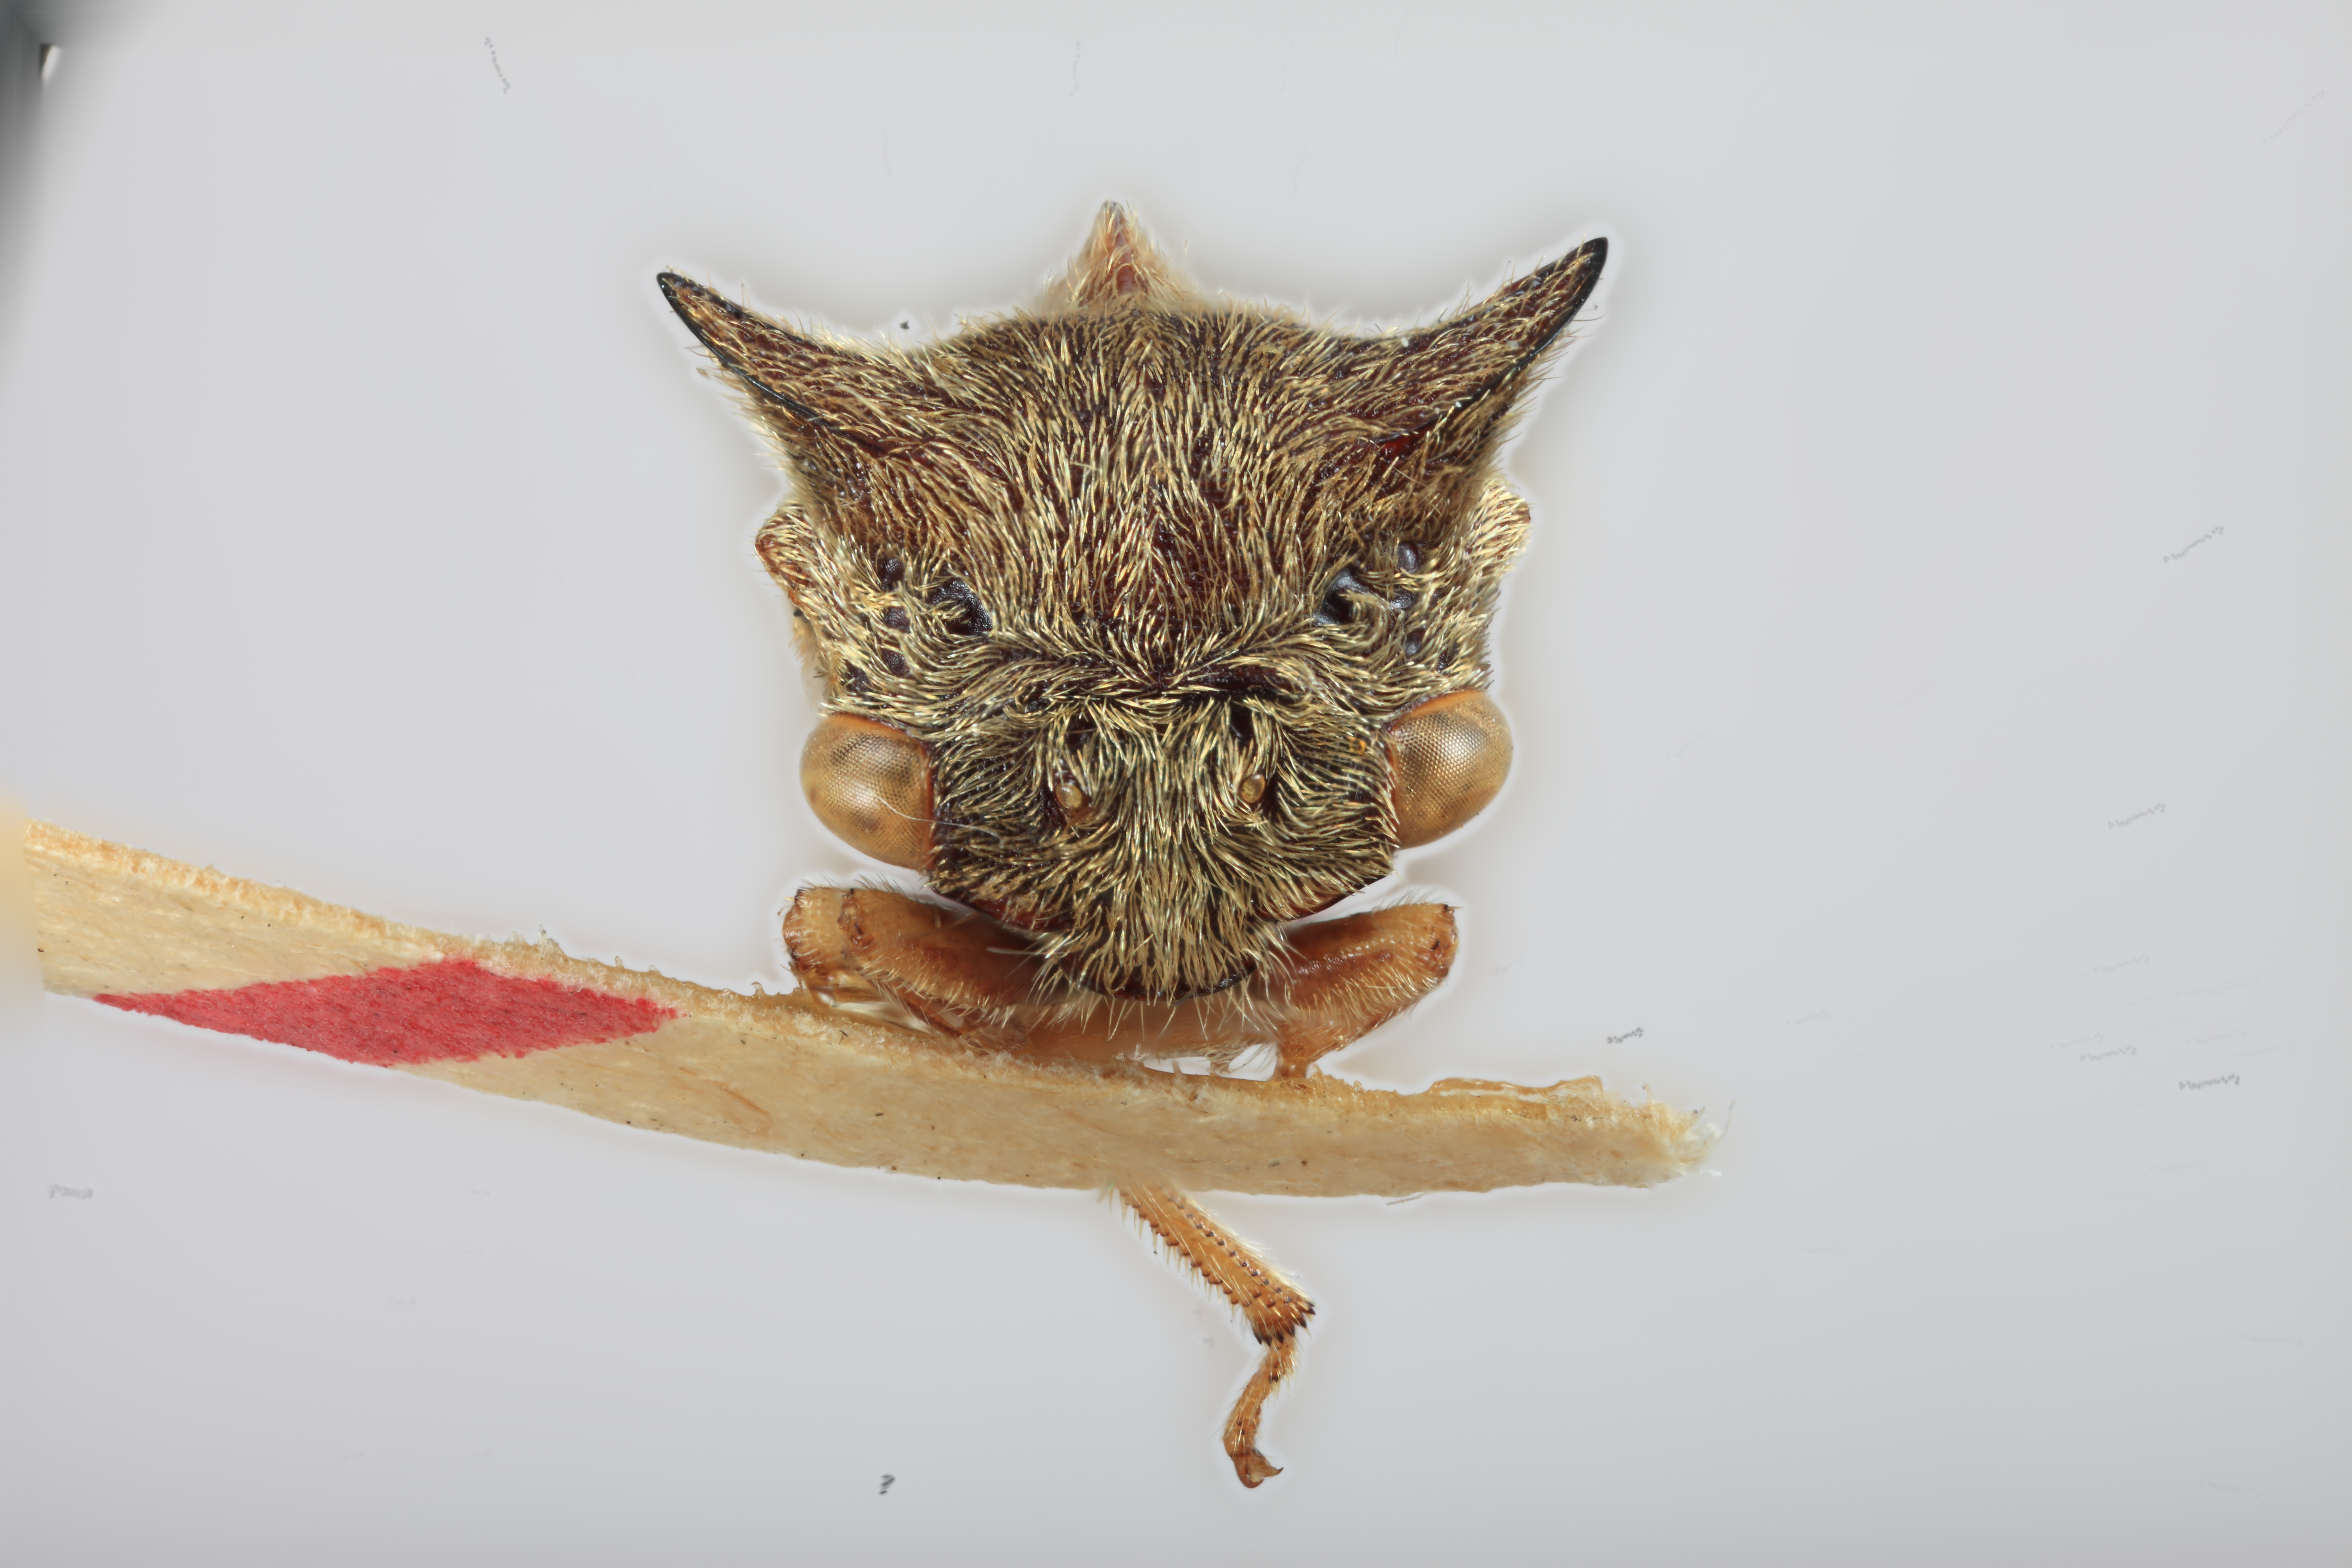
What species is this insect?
Tricentrus carinatus
